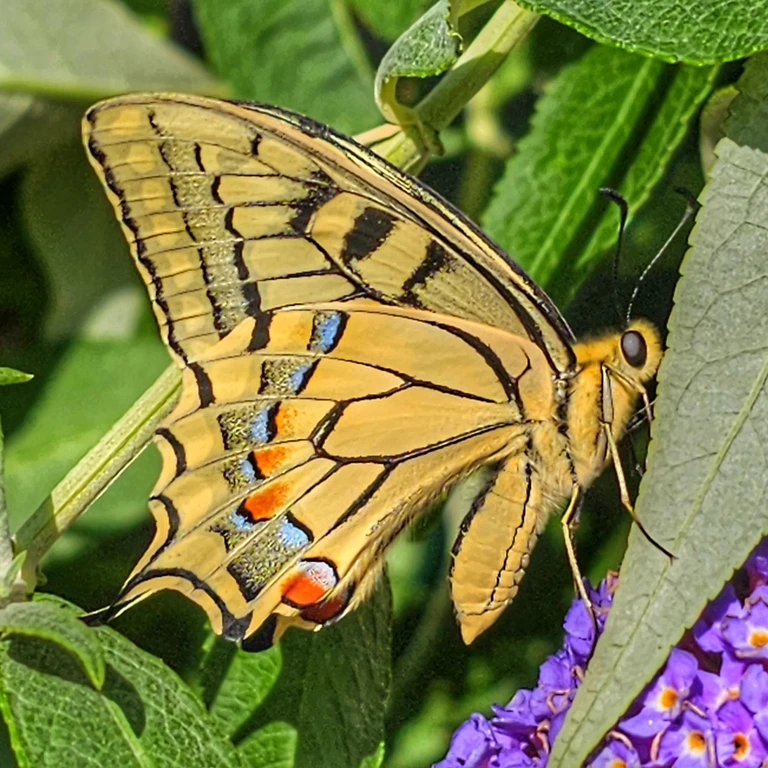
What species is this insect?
Papilio machaon
